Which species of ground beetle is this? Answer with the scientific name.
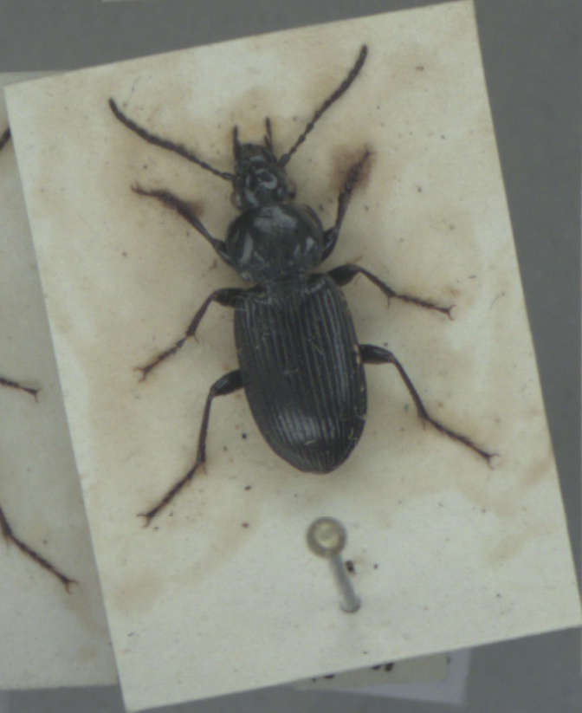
Pterostichus nigrita
